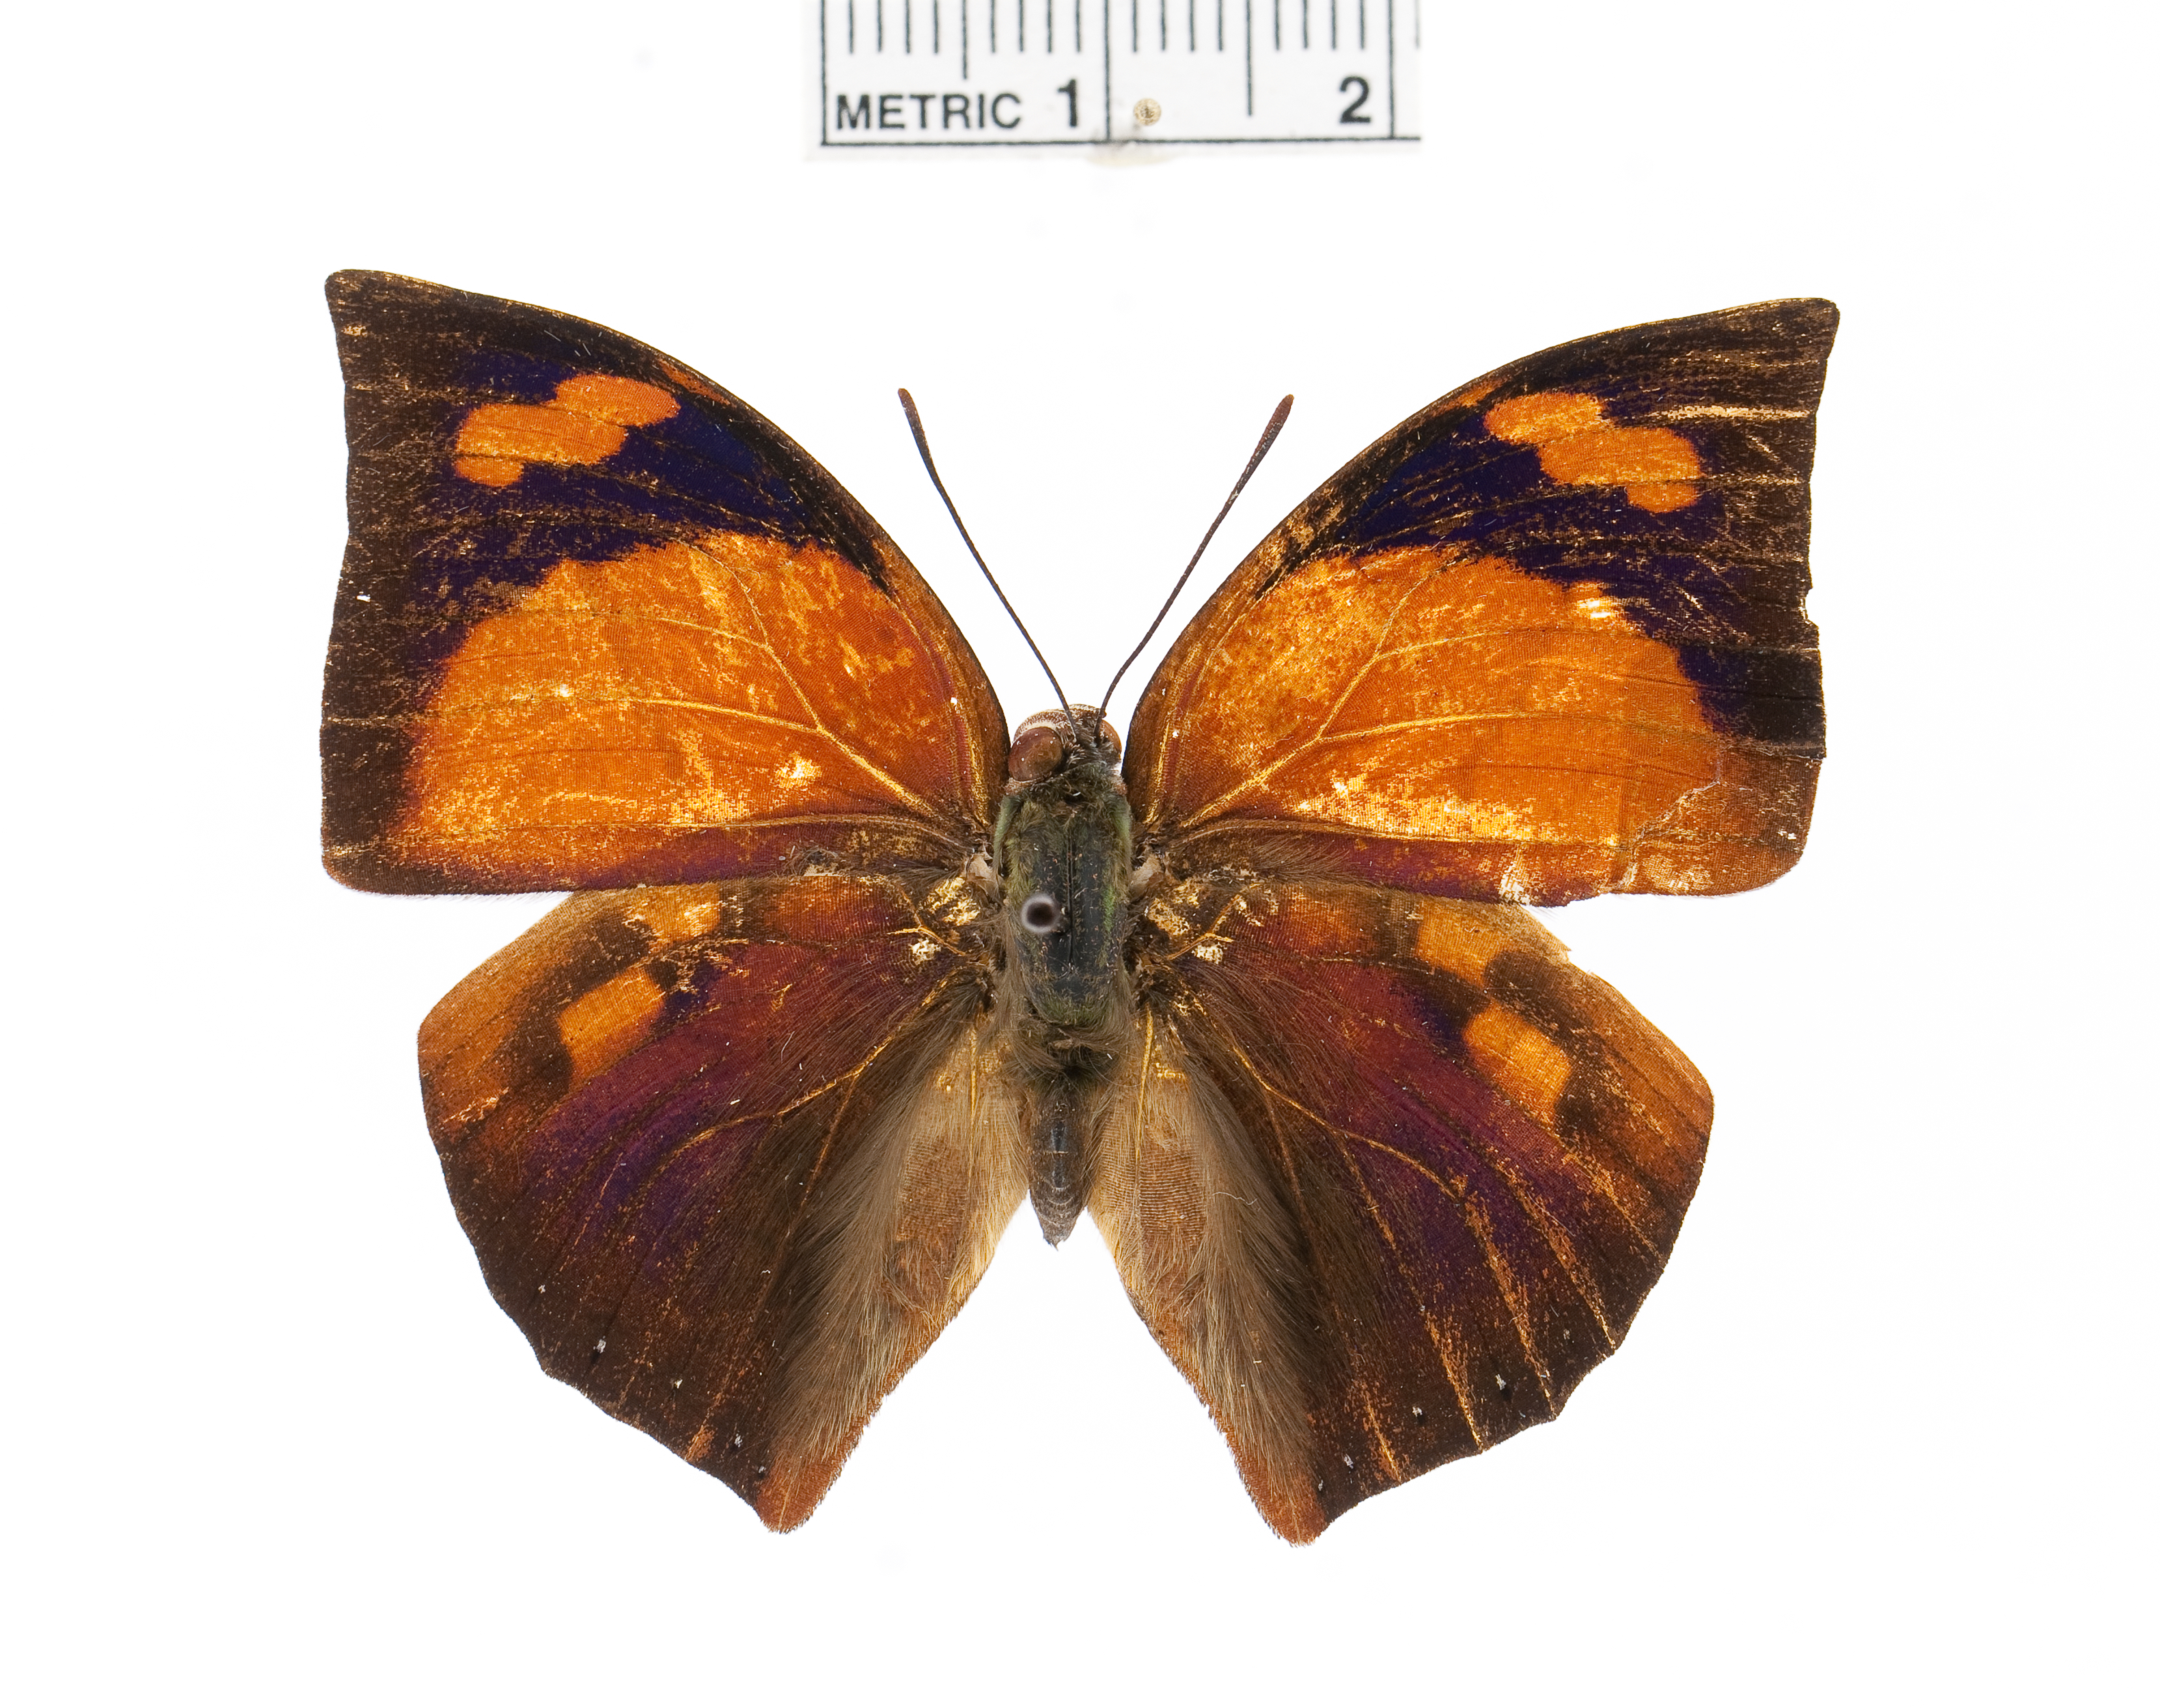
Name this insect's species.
Fountainea ryphea
